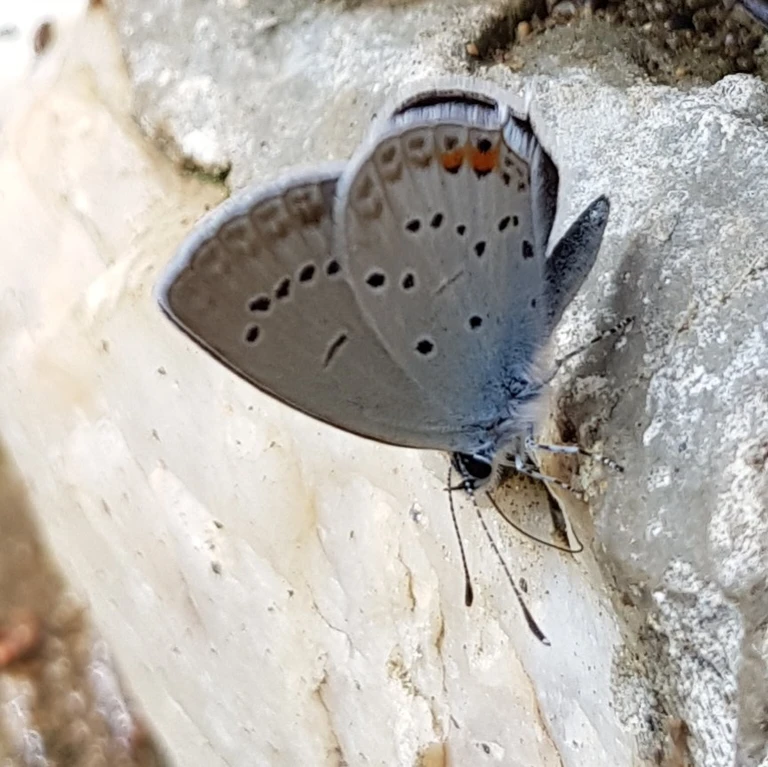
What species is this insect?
Cupido argiades (also Elkalyce argiades)
